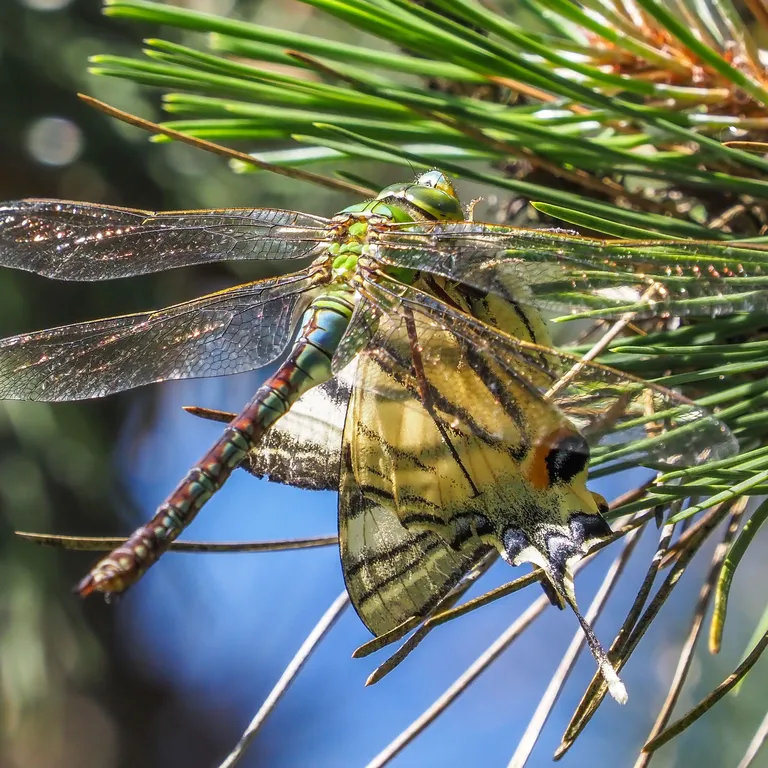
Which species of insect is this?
Iphiclides podalirius
